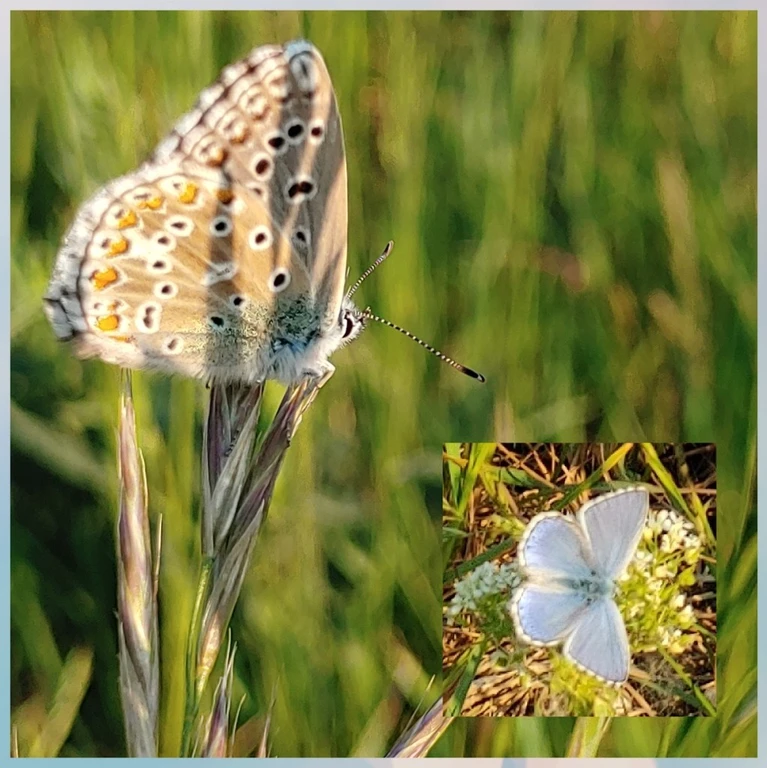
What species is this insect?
Lysandra bellargus
